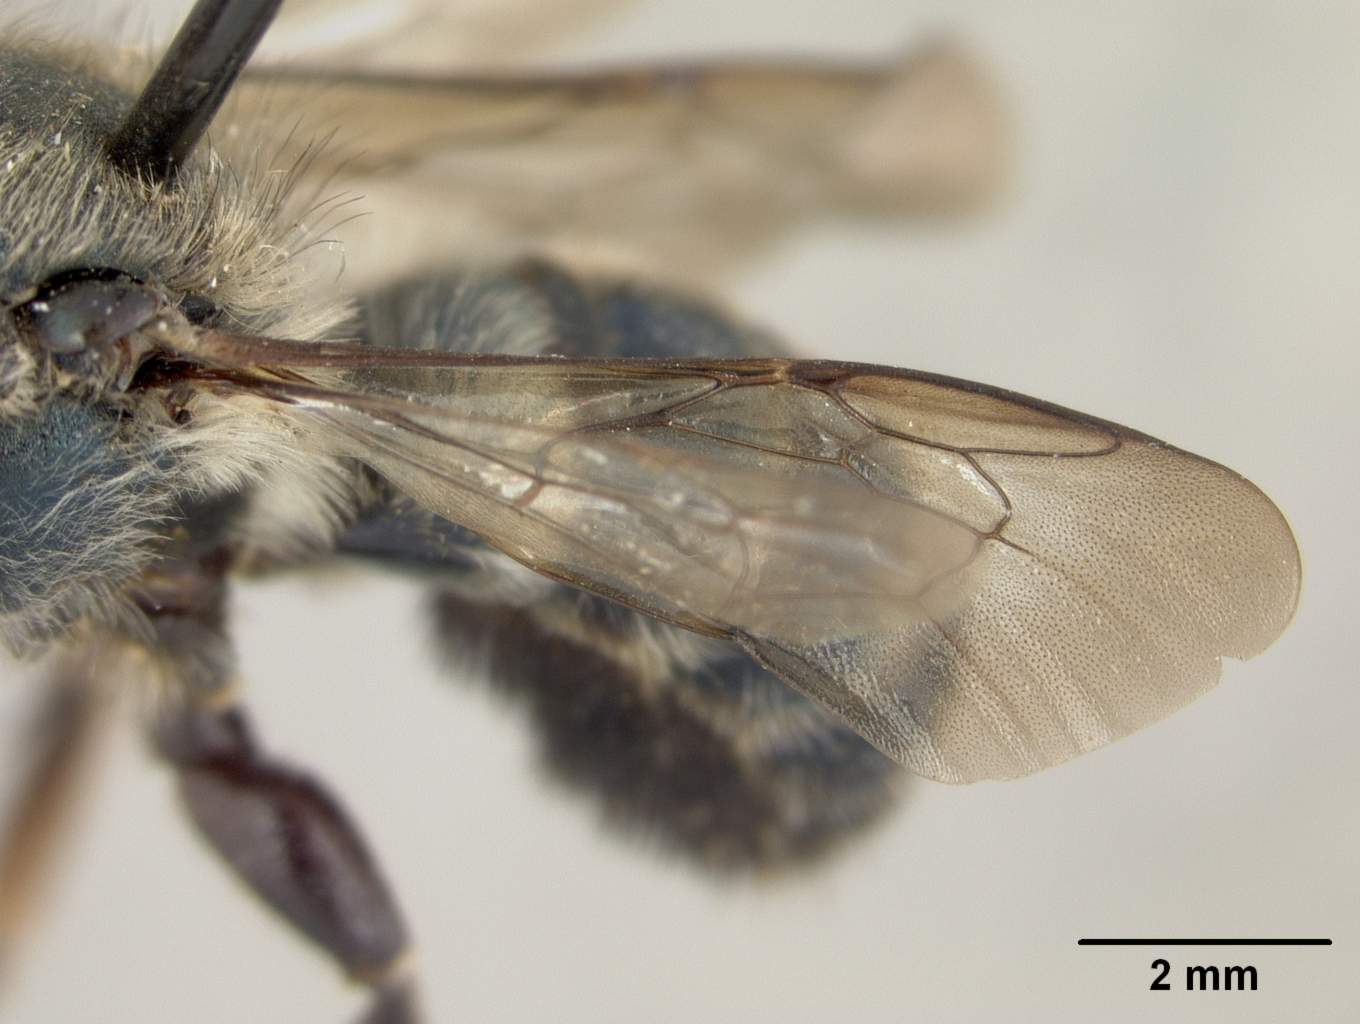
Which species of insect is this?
Osmia subpurpurea
